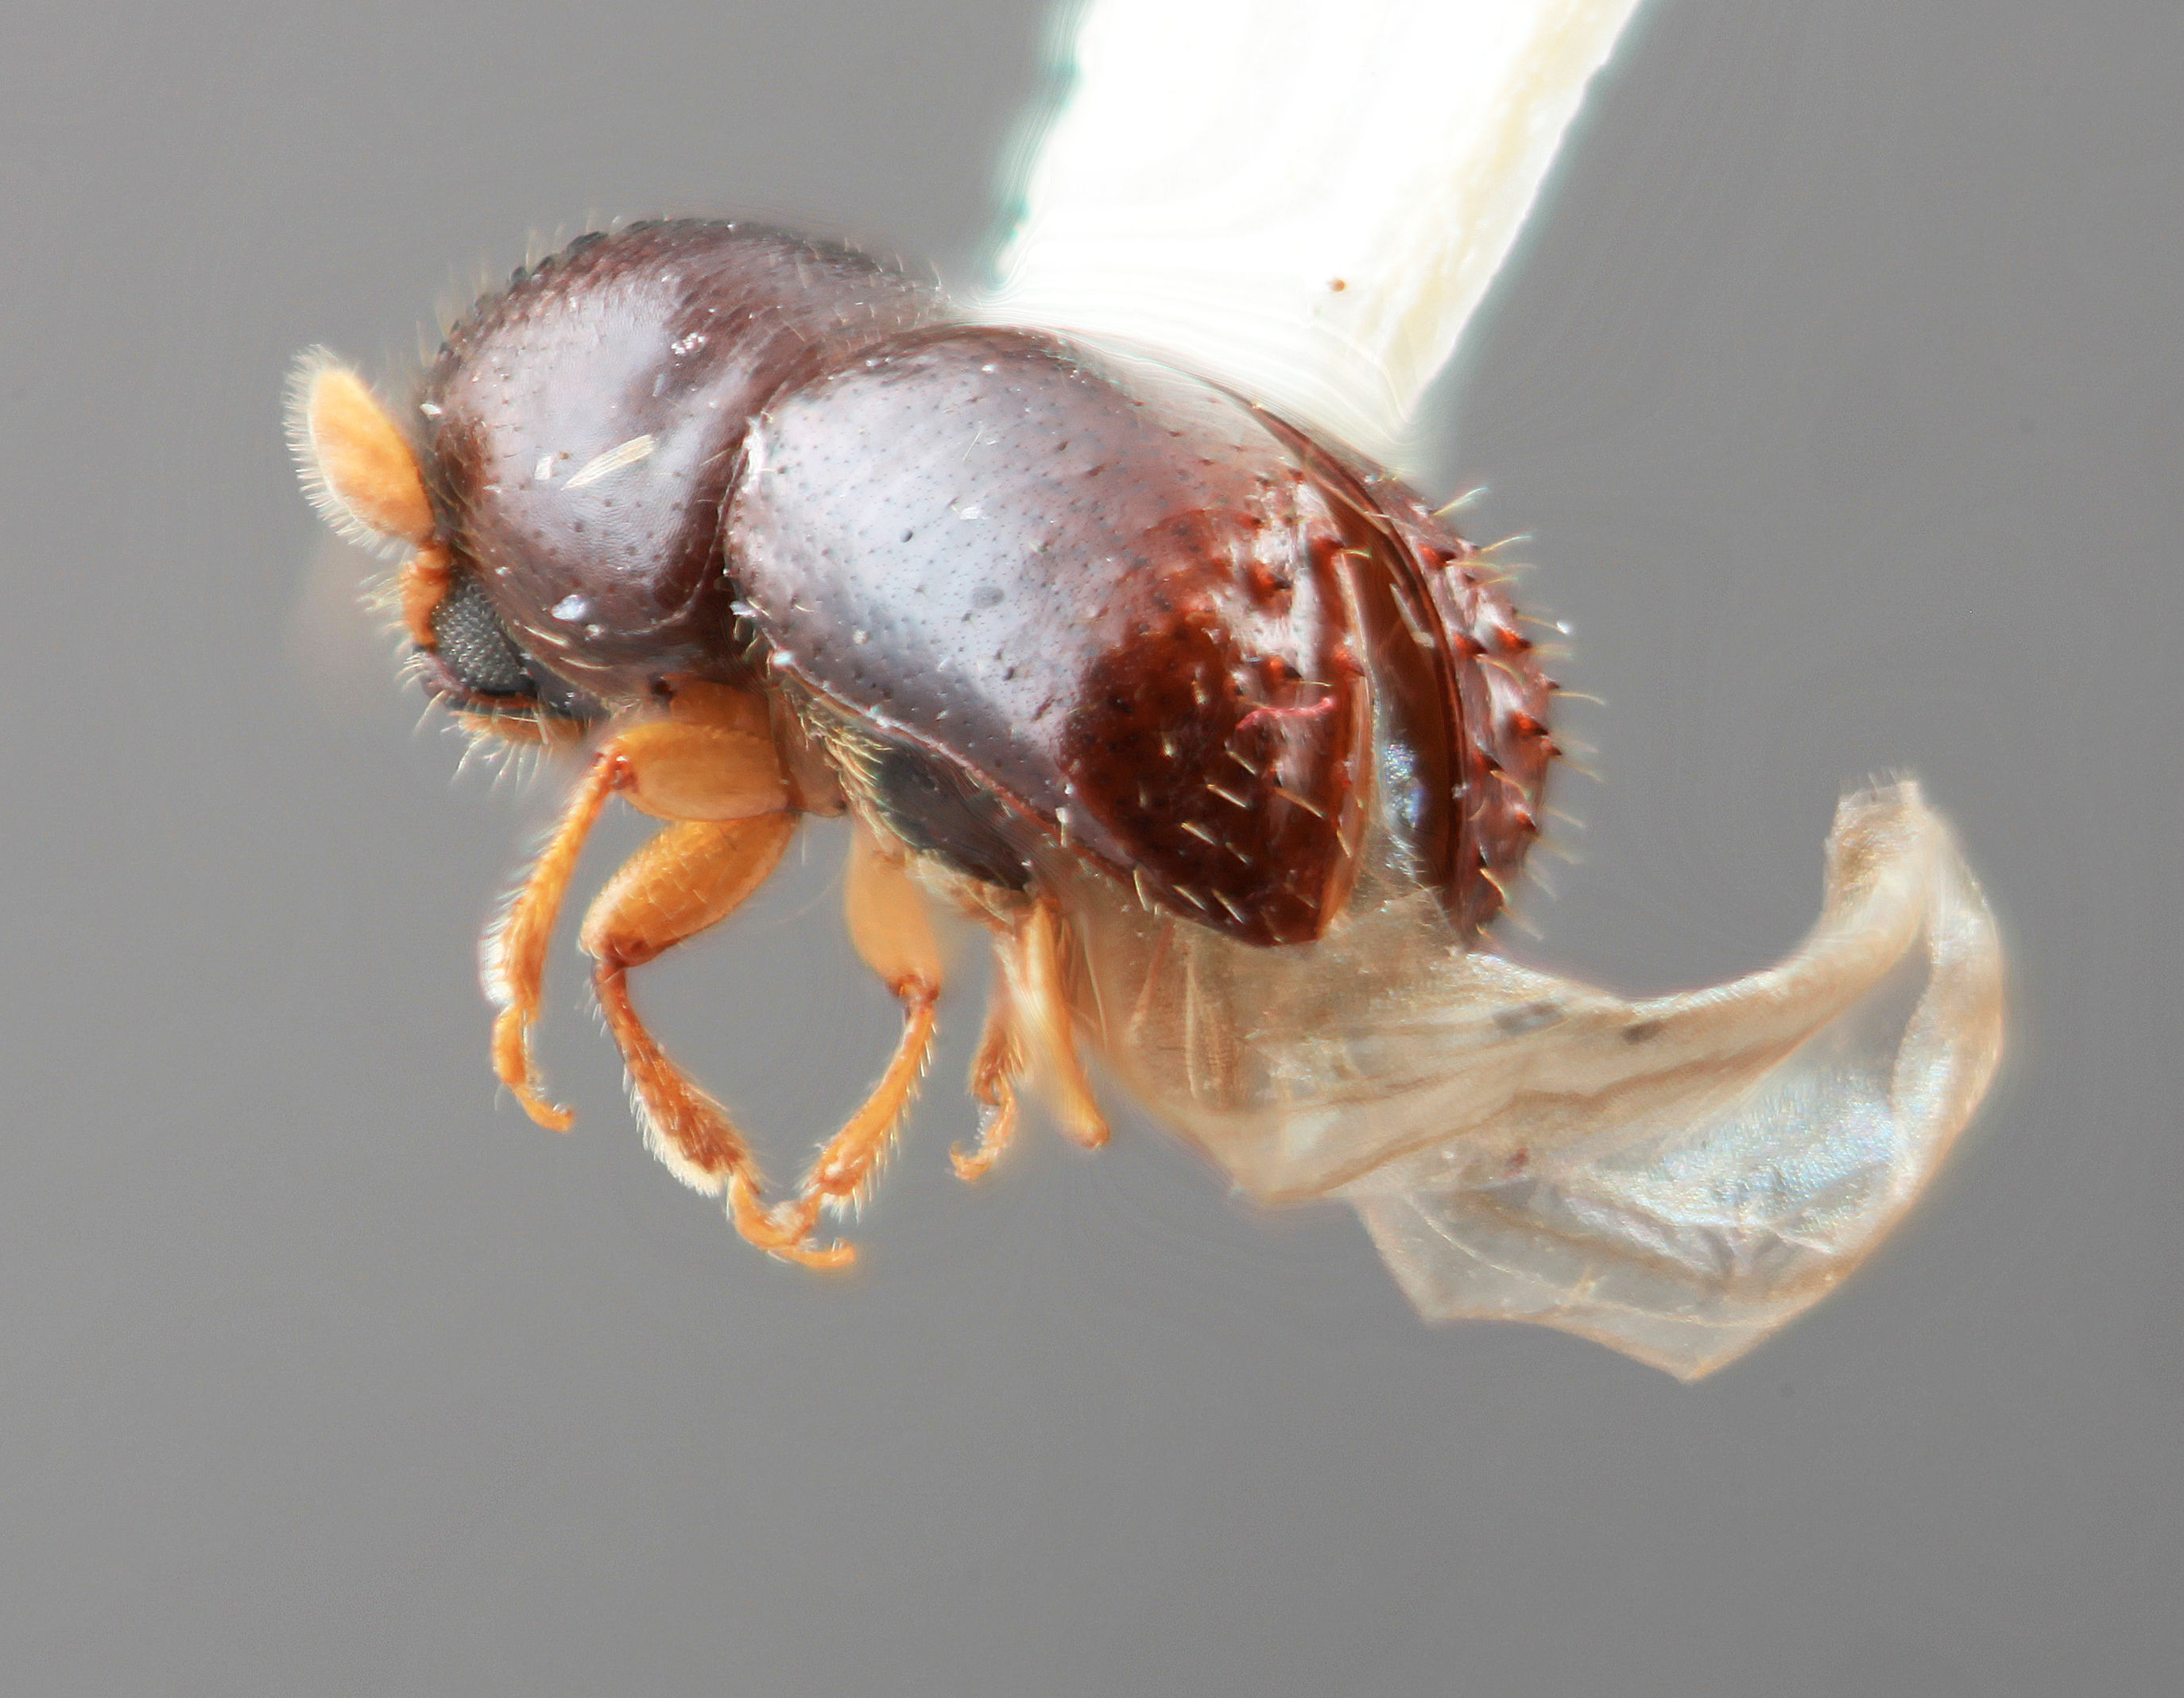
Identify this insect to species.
Corthylus spinosus
